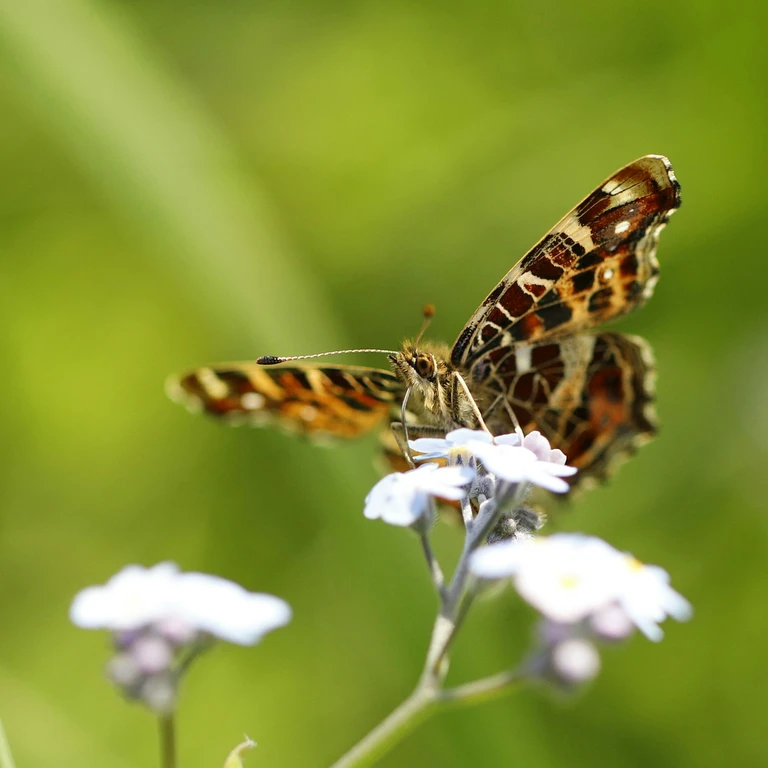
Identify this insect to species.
Araschnia levana
